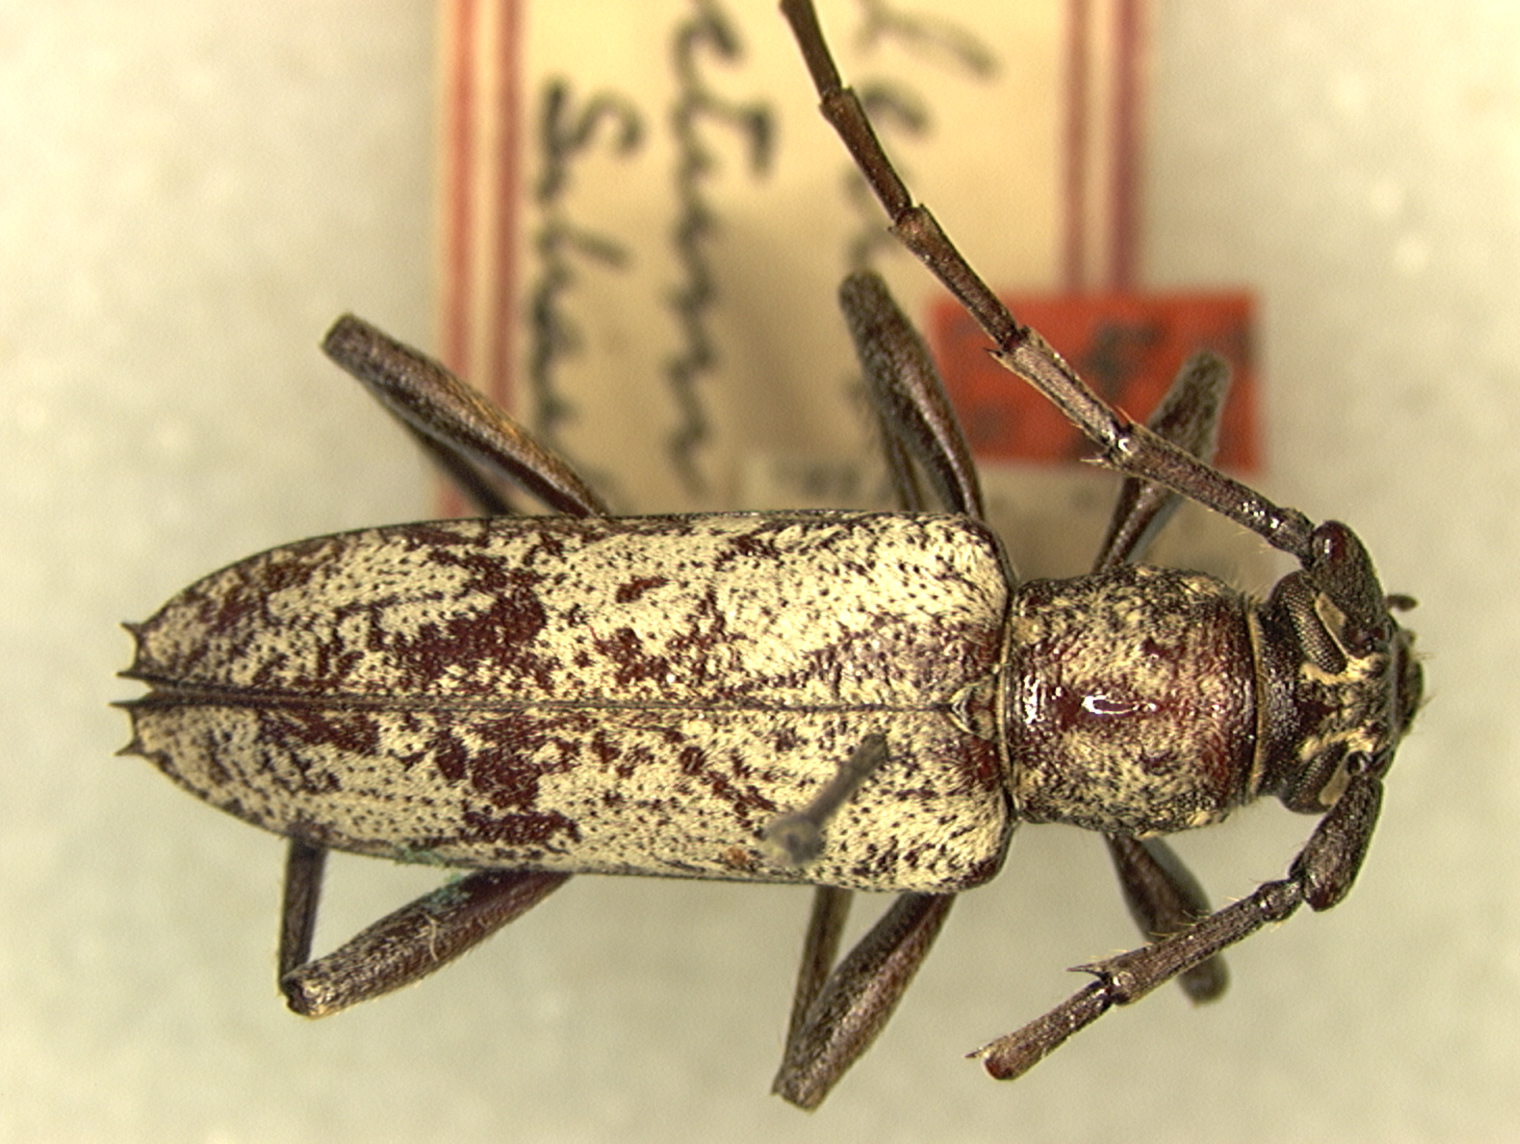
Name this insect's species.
Enaphalodes niveitectus (also Romaleum niveitectum)
